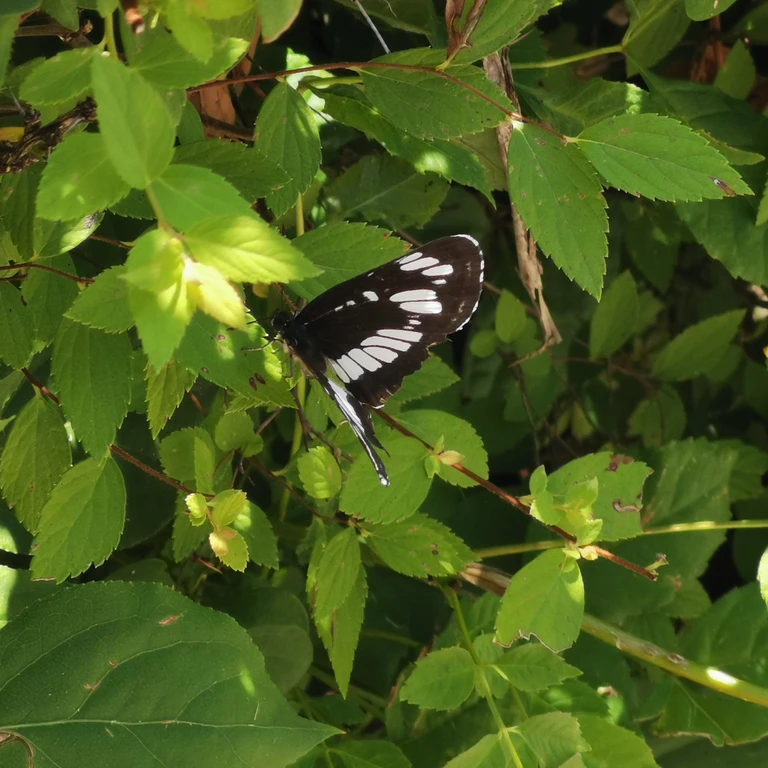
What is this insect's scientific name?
Neptis rivularis
